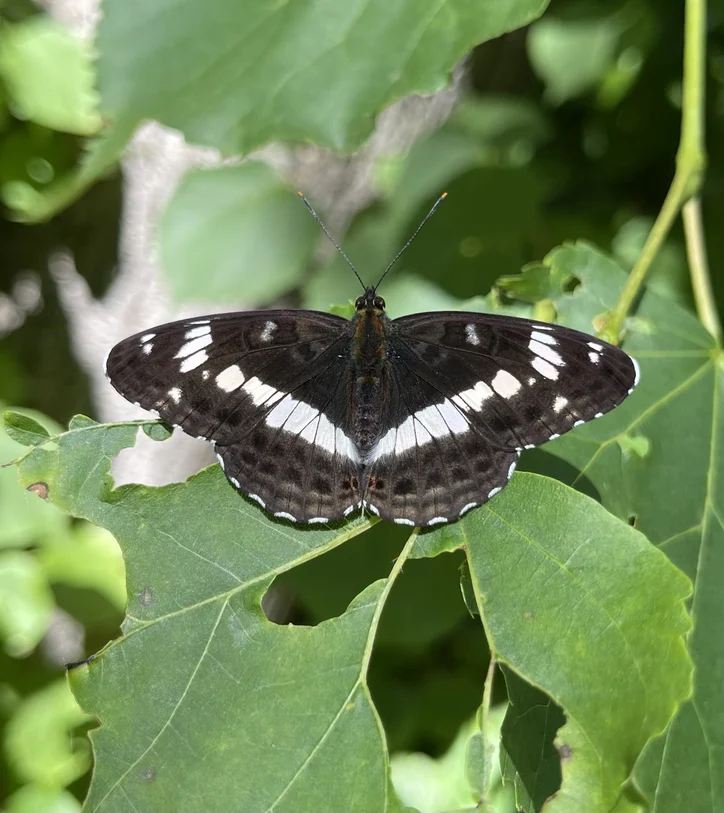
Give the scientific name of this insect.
Limenitis camilla (also Ladoga camilla)
